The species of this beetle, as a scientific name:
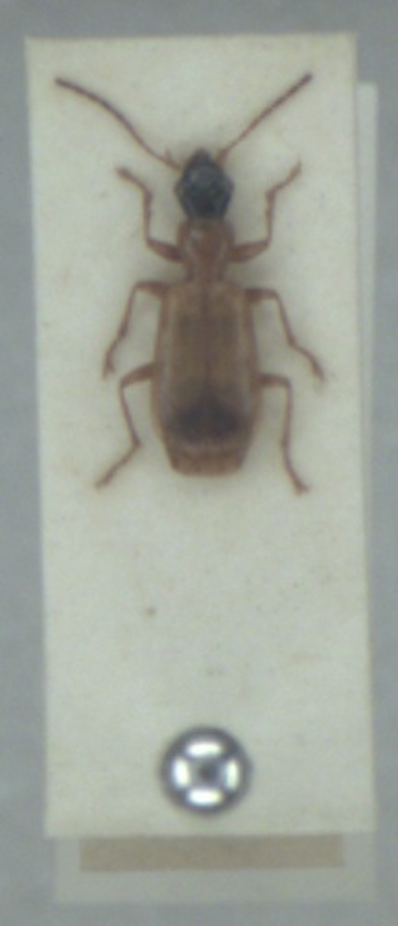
Demetrias monostigma
